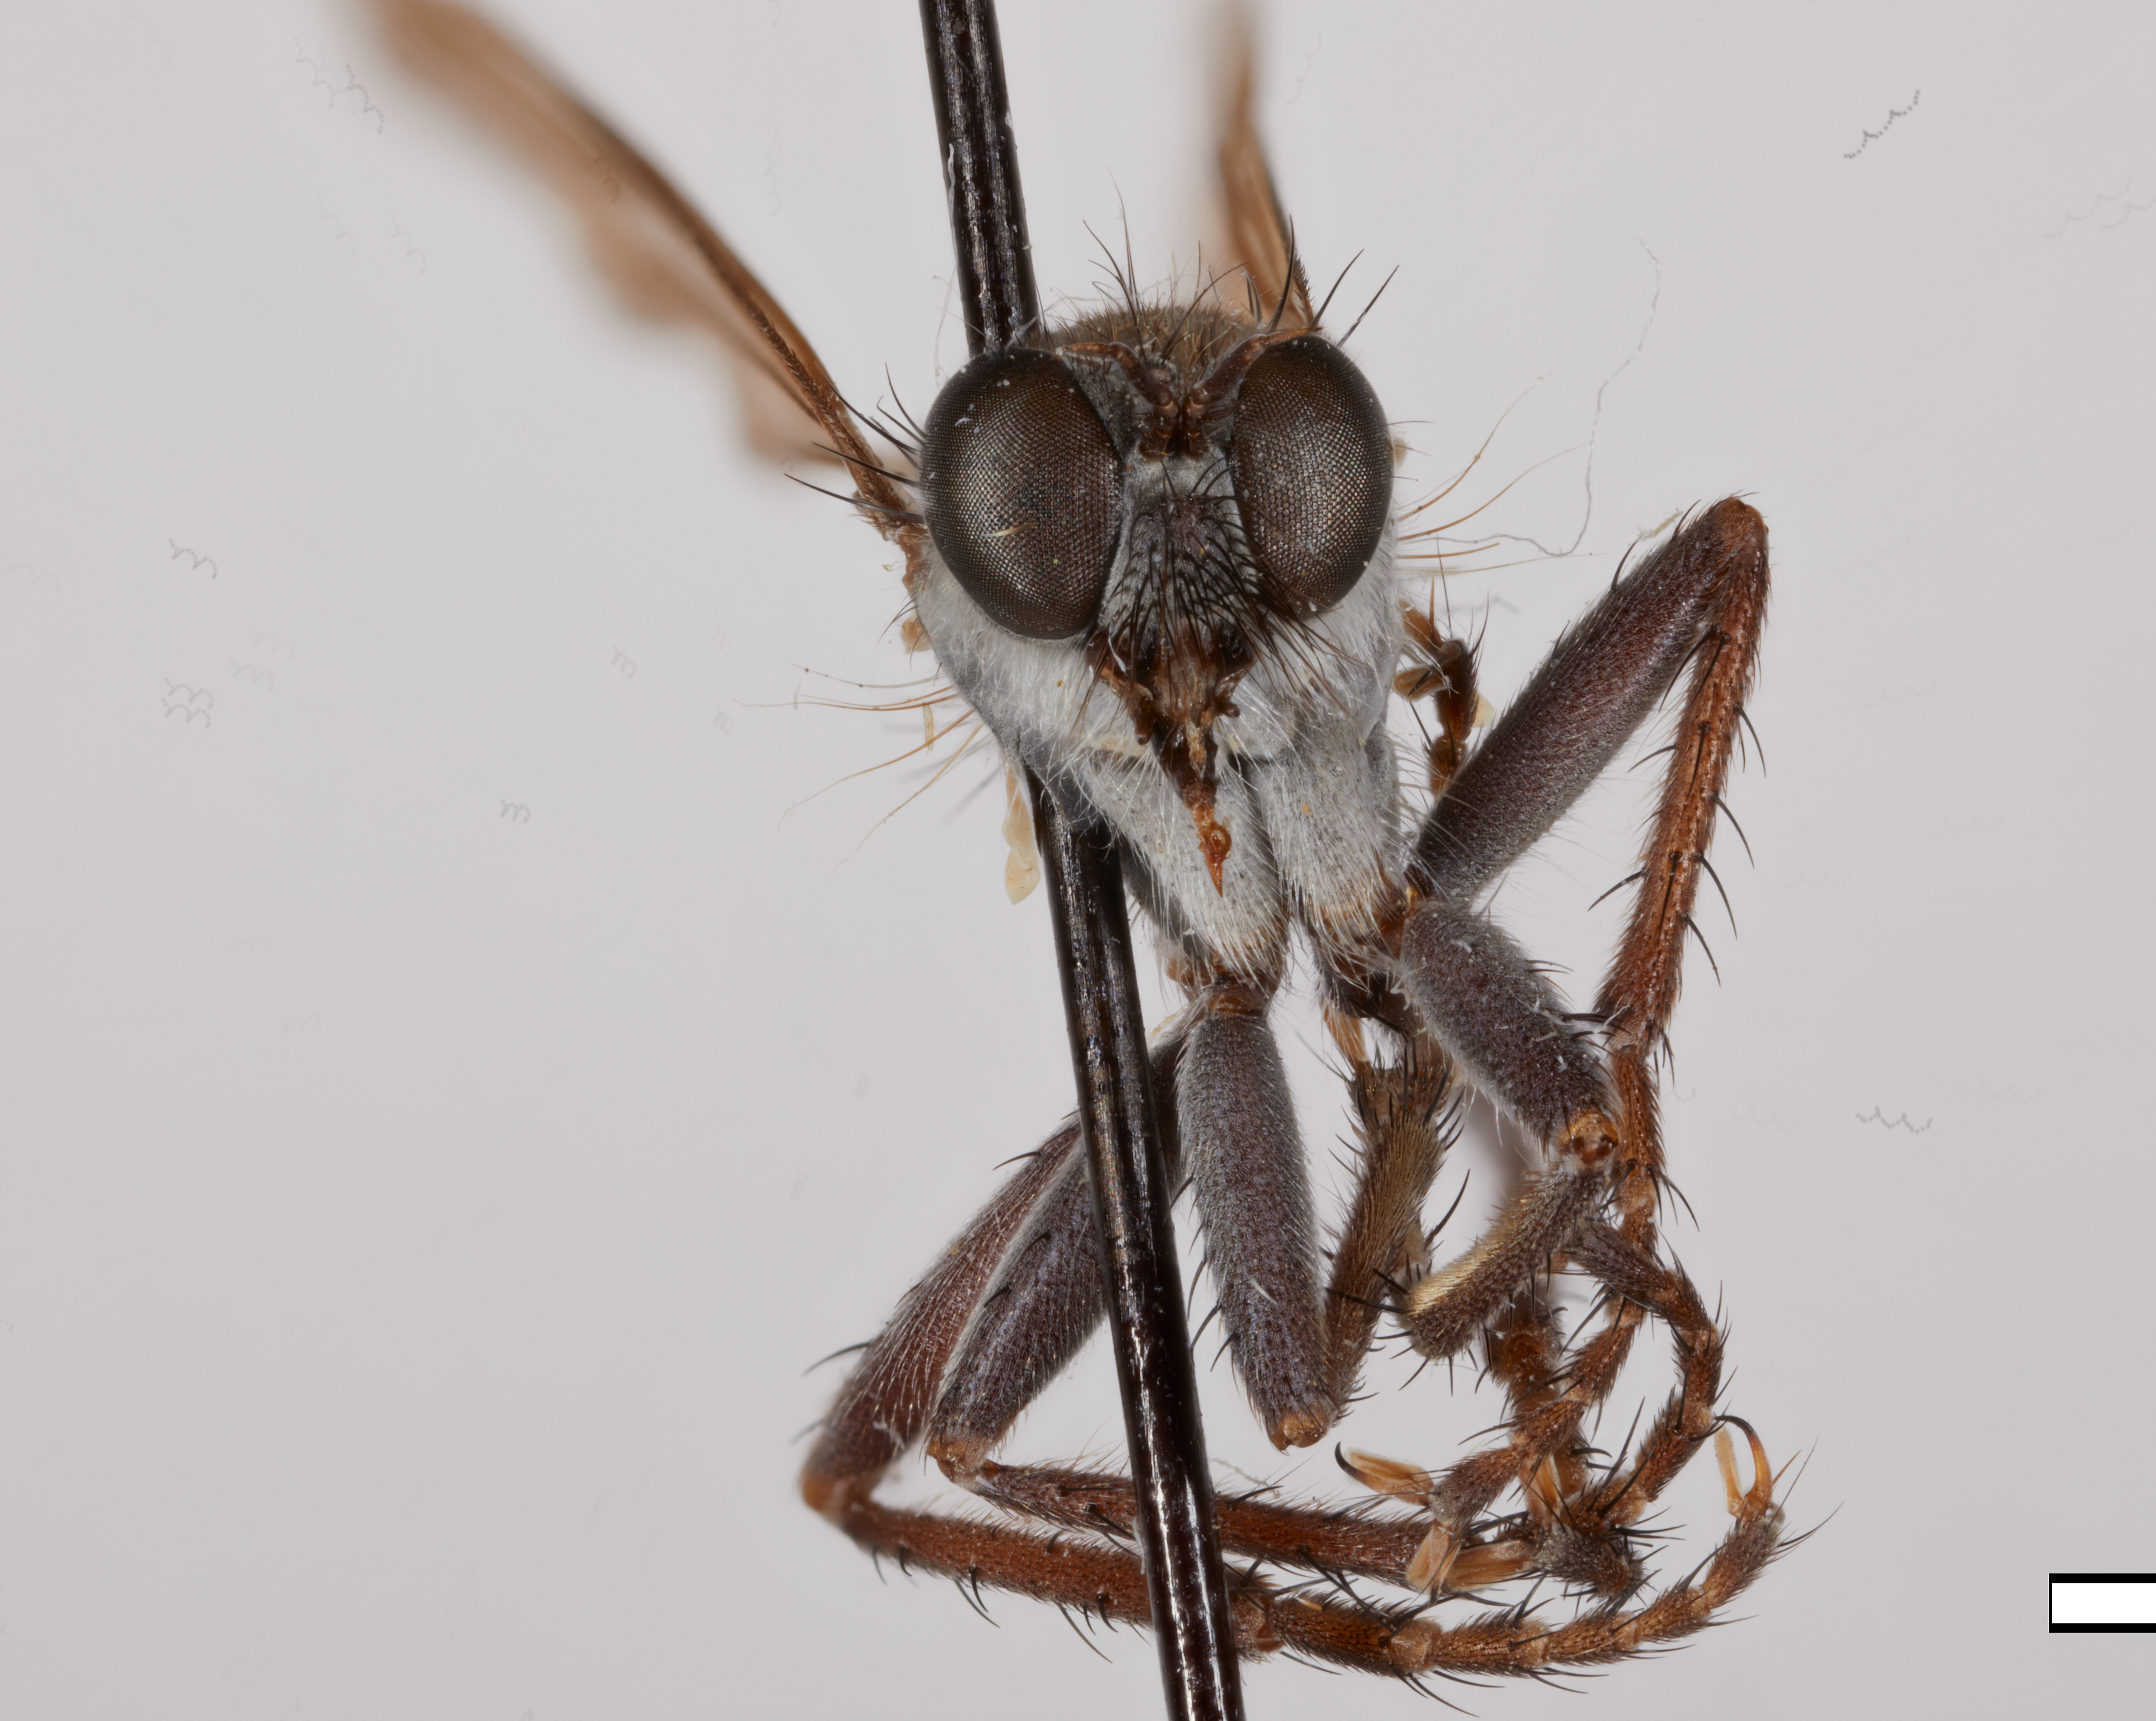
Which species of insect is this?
Lasiopogon lavignei
